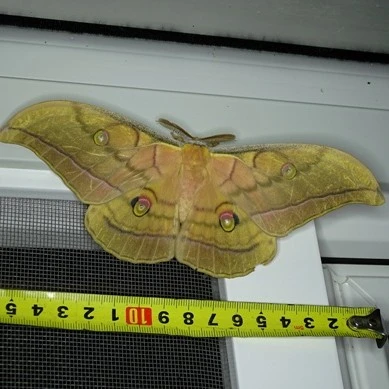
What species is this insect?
Antheraea yamamai
